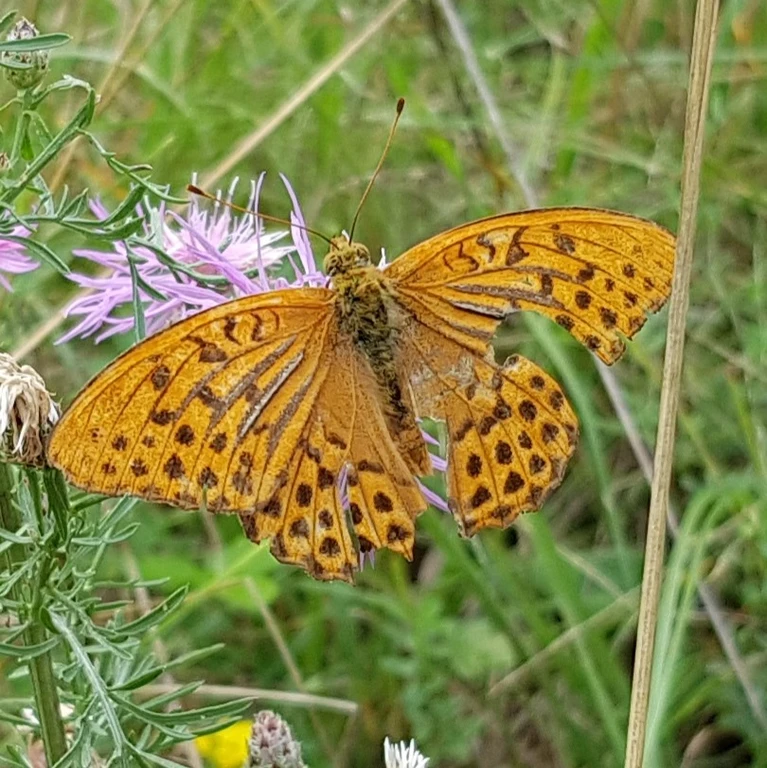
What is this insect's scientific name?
Argynnis paphia
